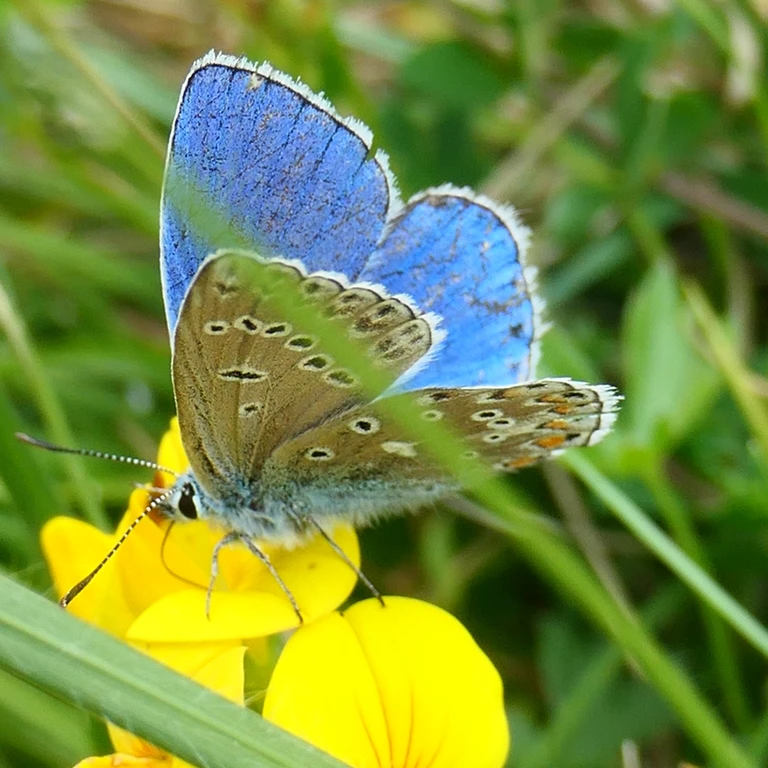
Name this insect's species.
Lysandra bellargus
